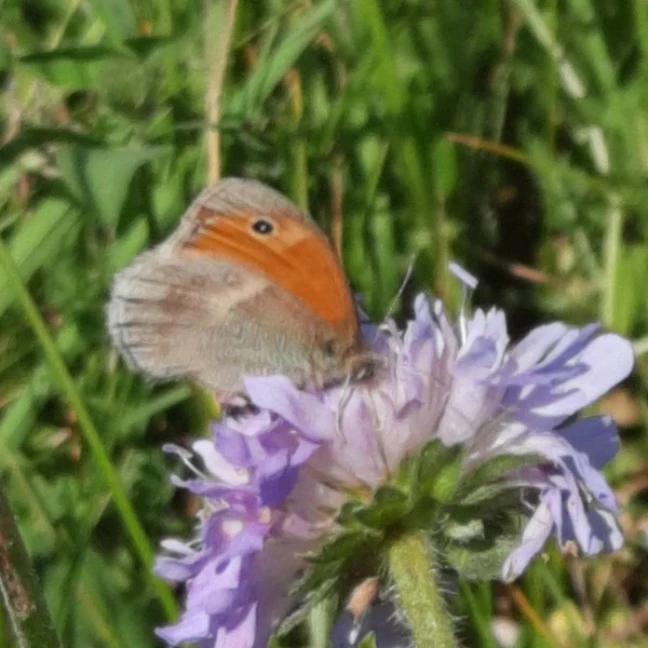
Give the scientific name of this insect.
Coenonympha pamphilus
